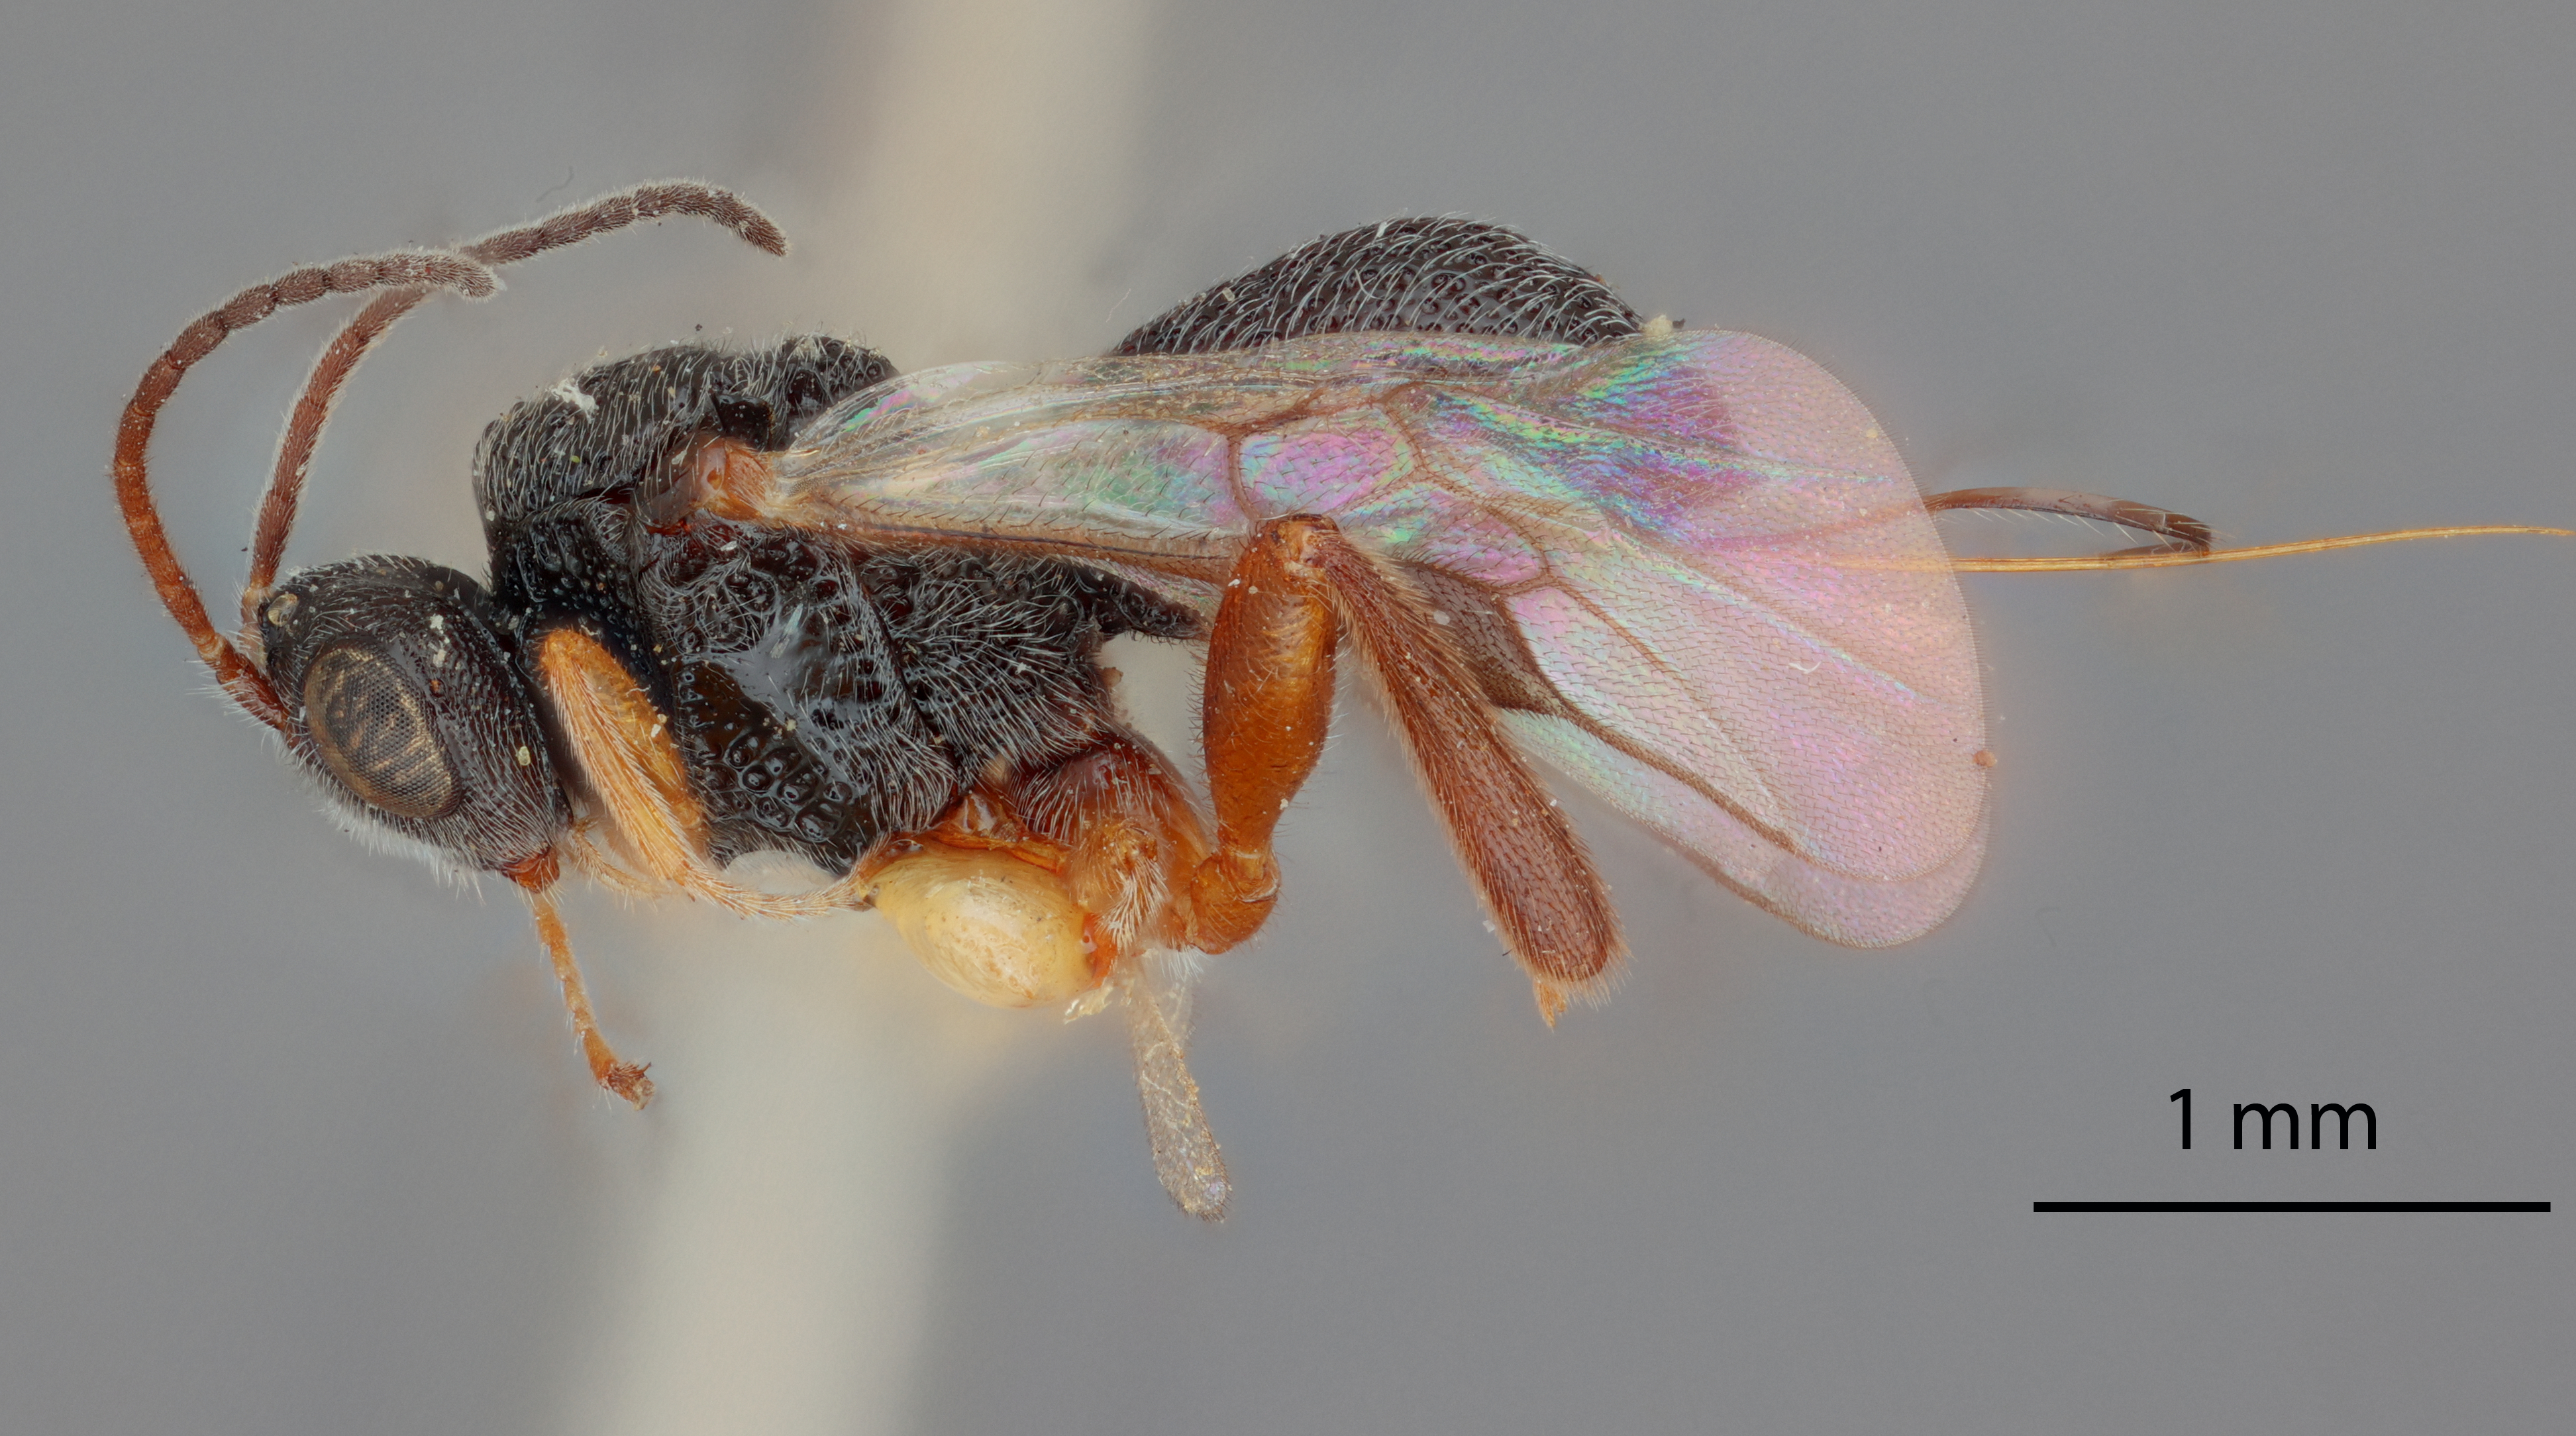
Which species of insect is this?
Urosigalphus schwarzi
